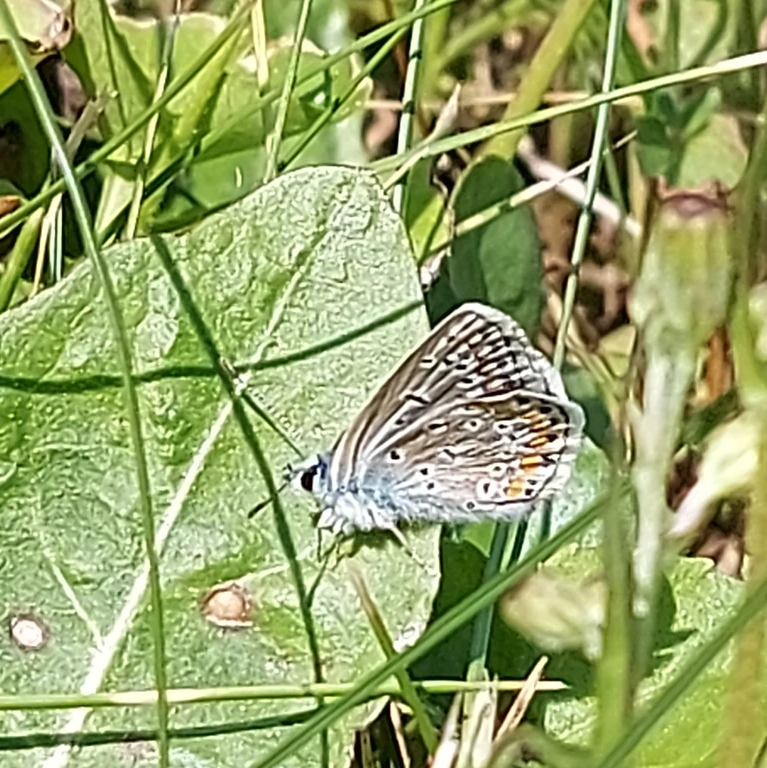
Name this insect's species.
Polyommatus icarus
